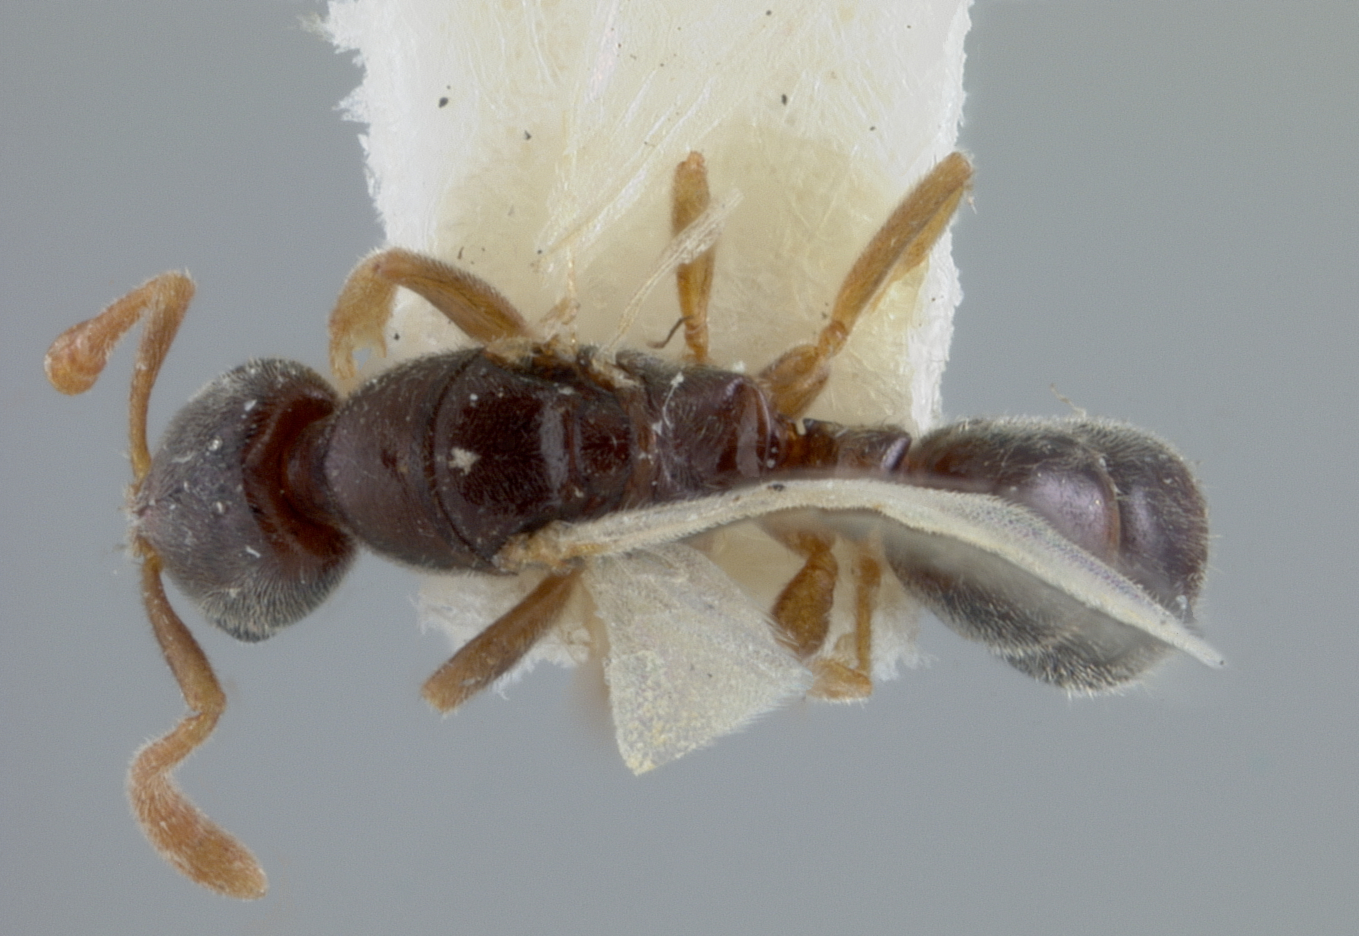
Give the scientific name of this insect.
Ponera oblongiceps
